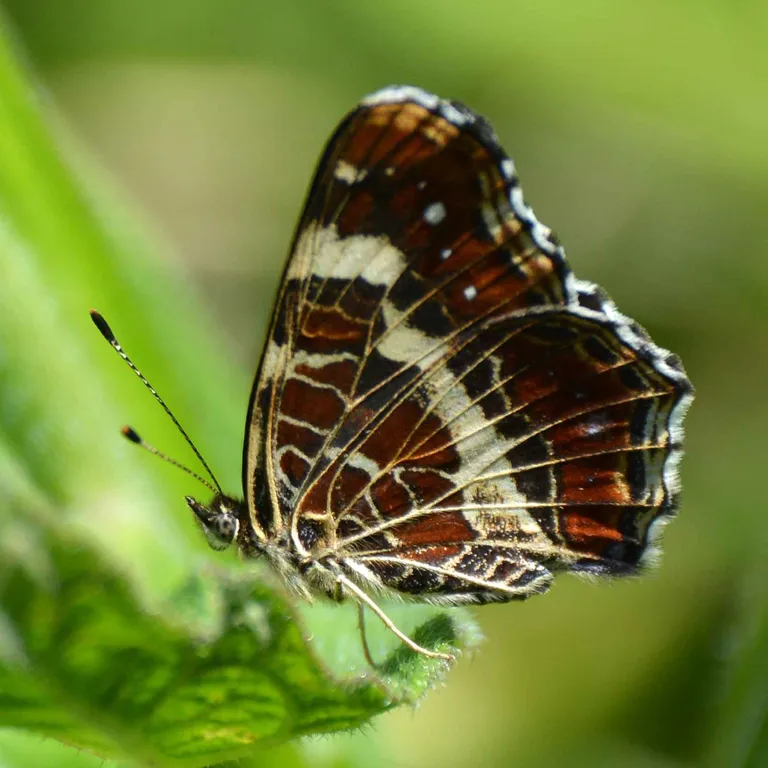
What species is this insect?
Araschnia levana
